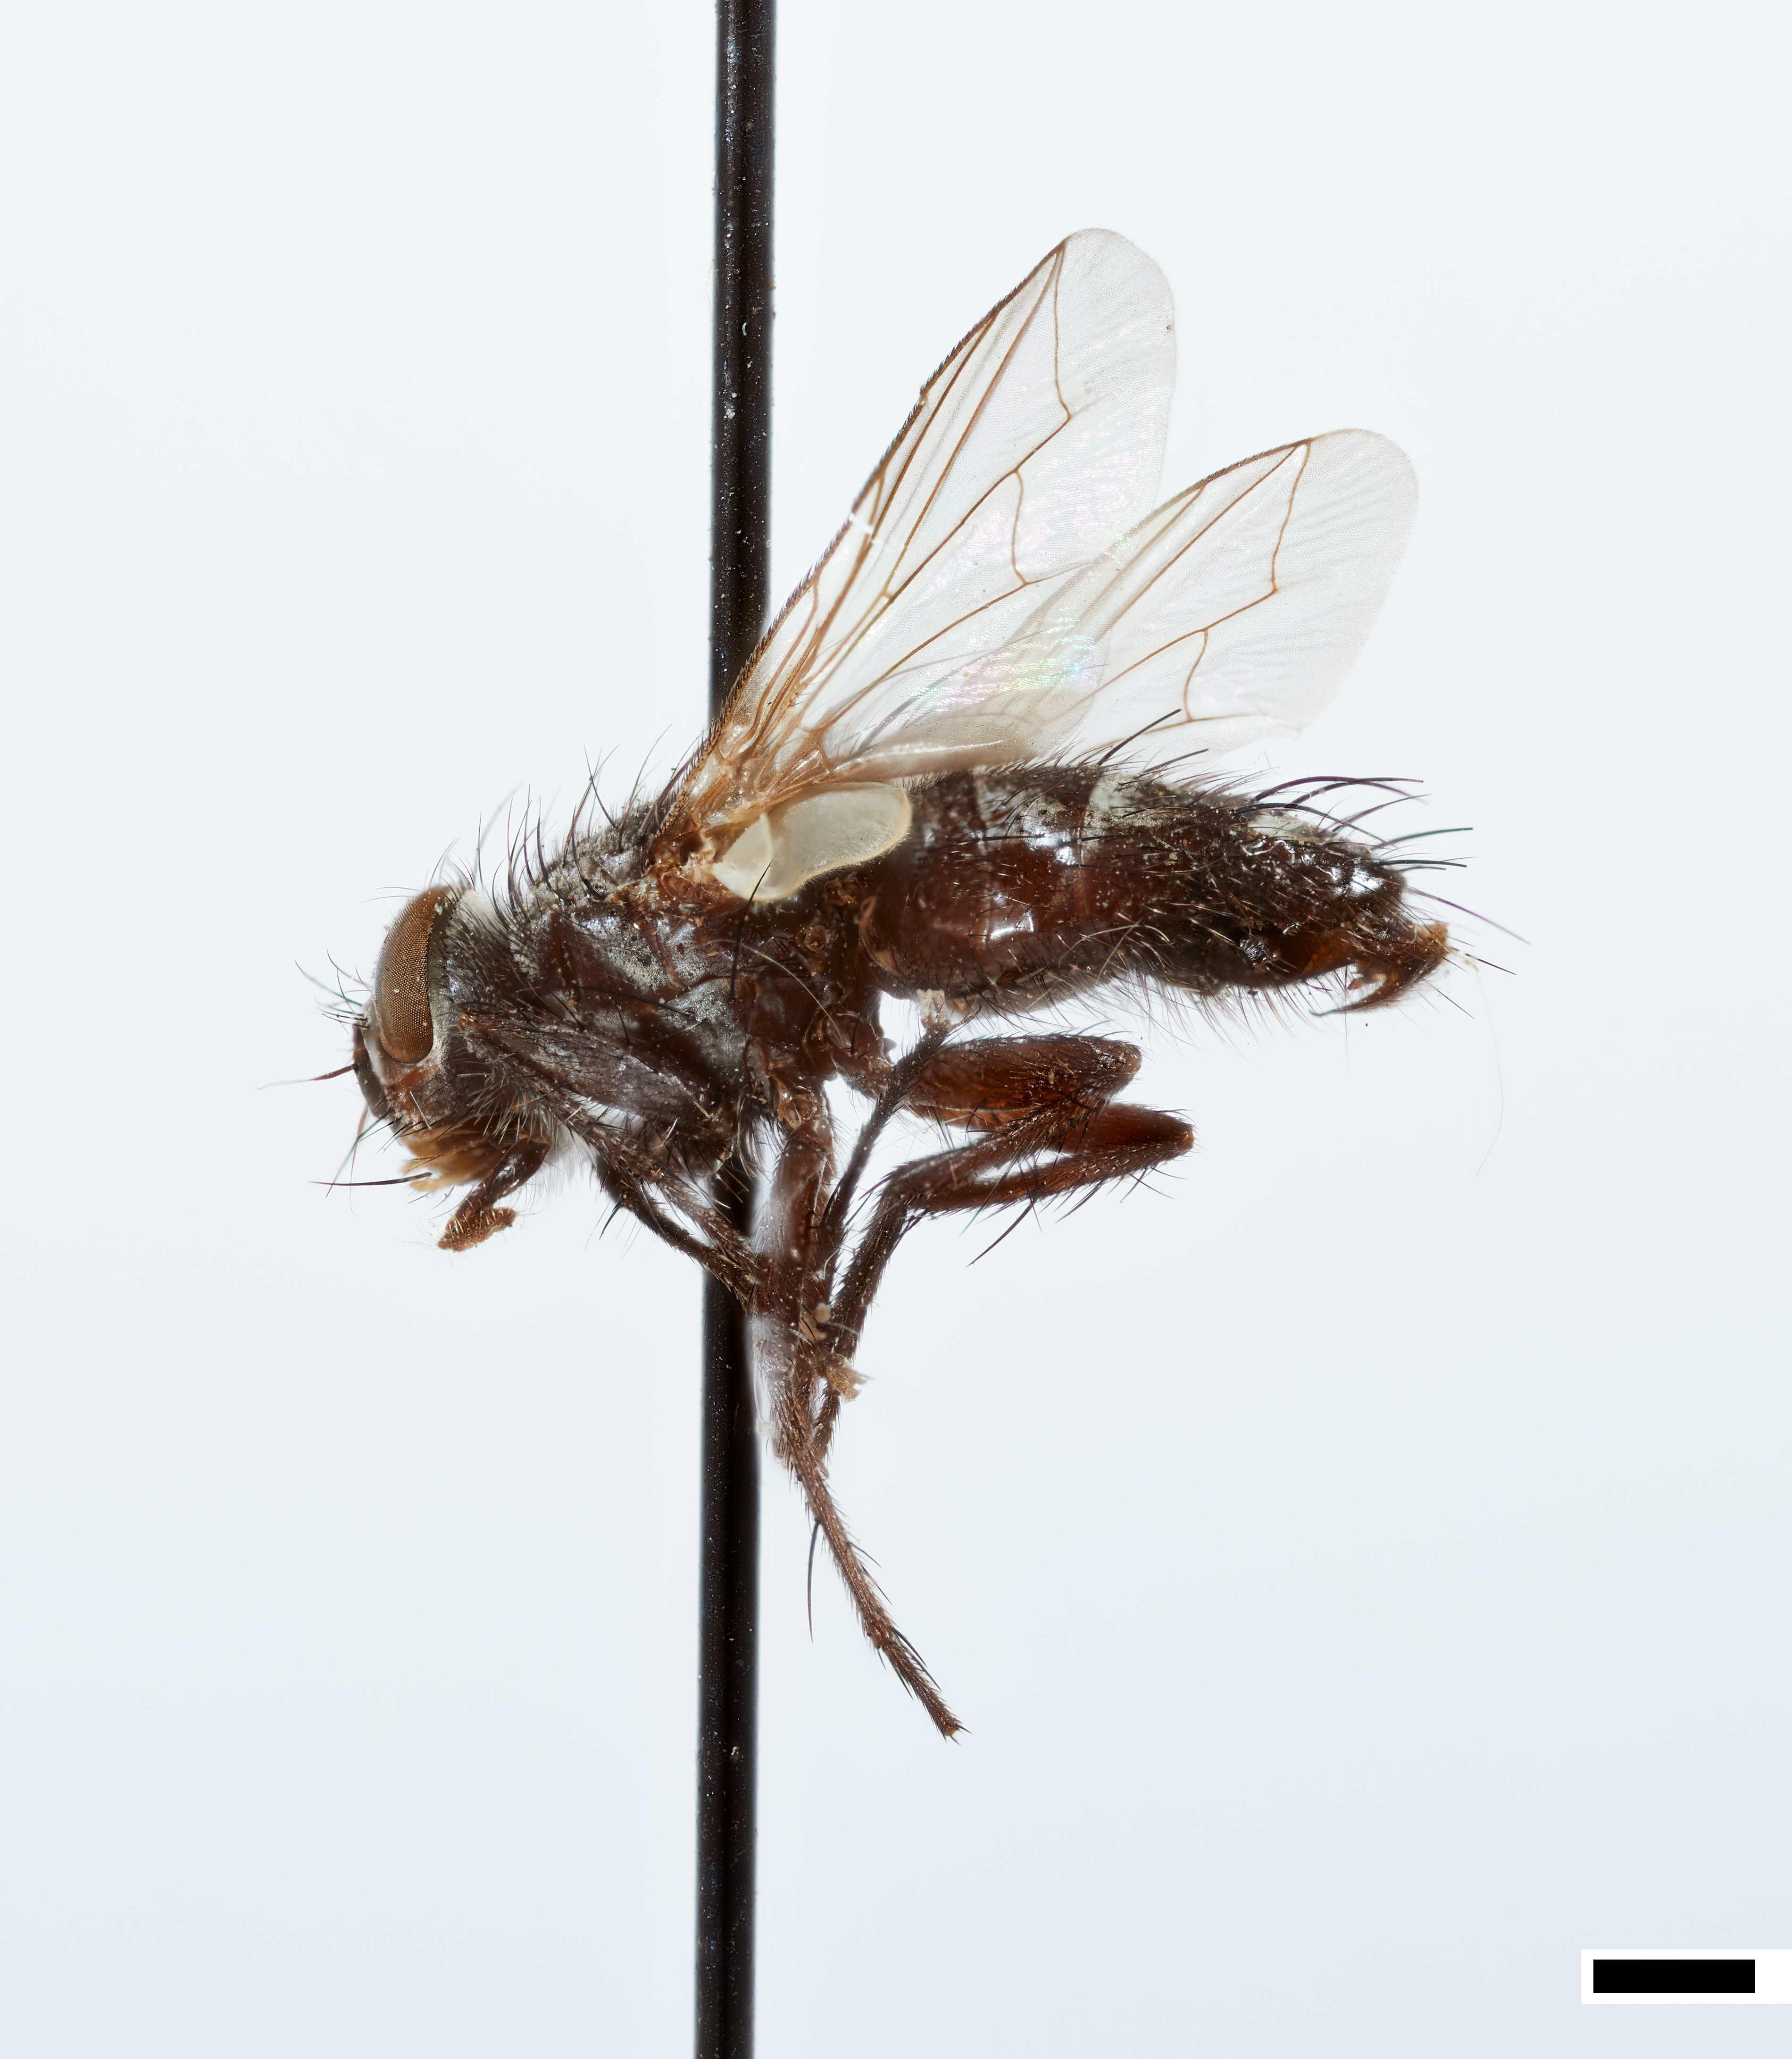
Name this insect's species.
Tachina utilis
